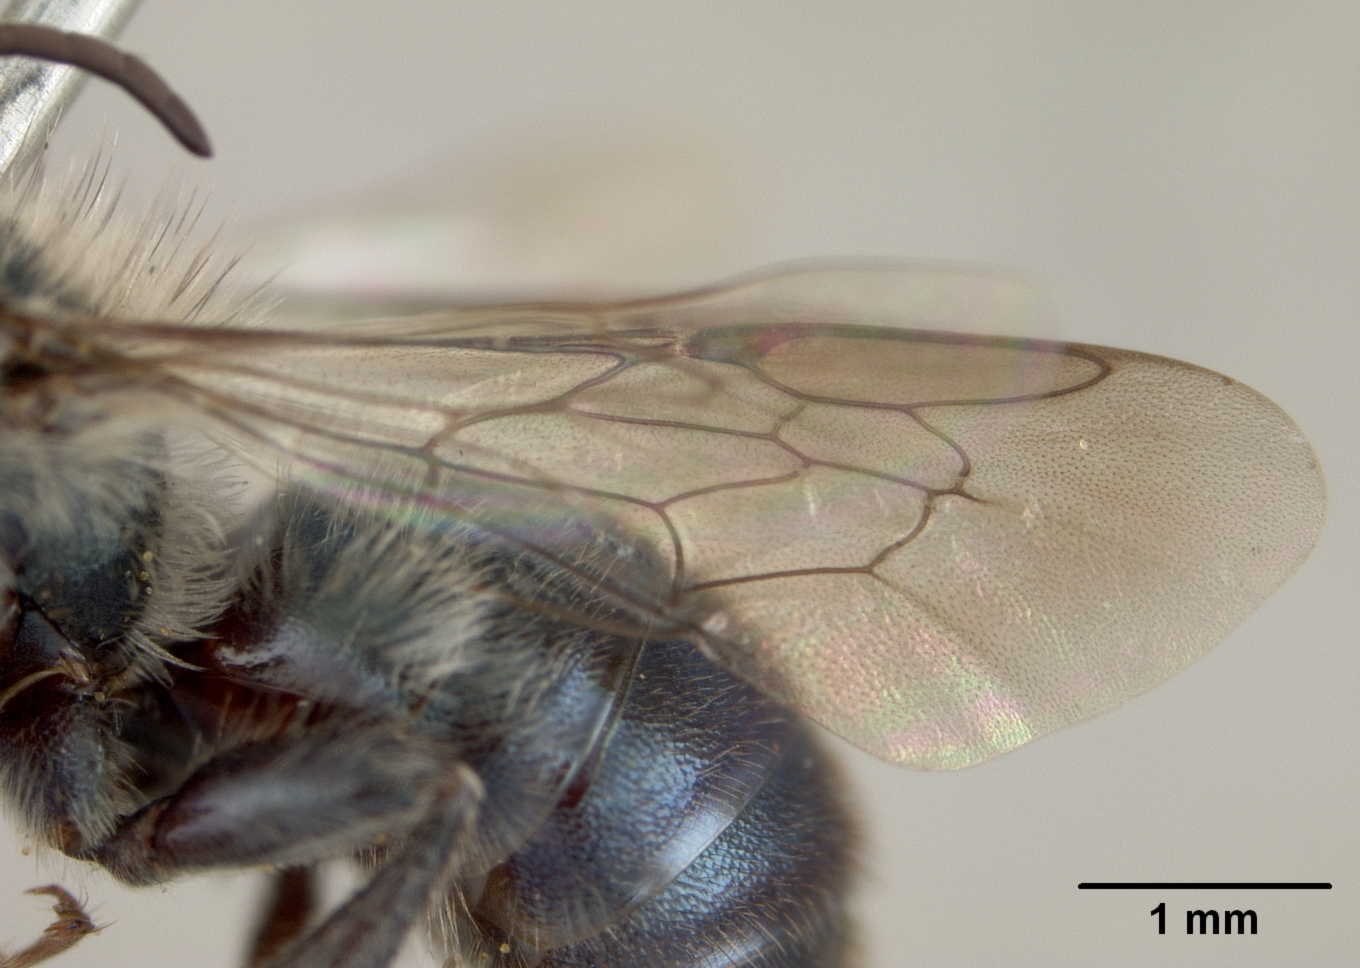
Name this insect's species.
Osmia pulsatillae
